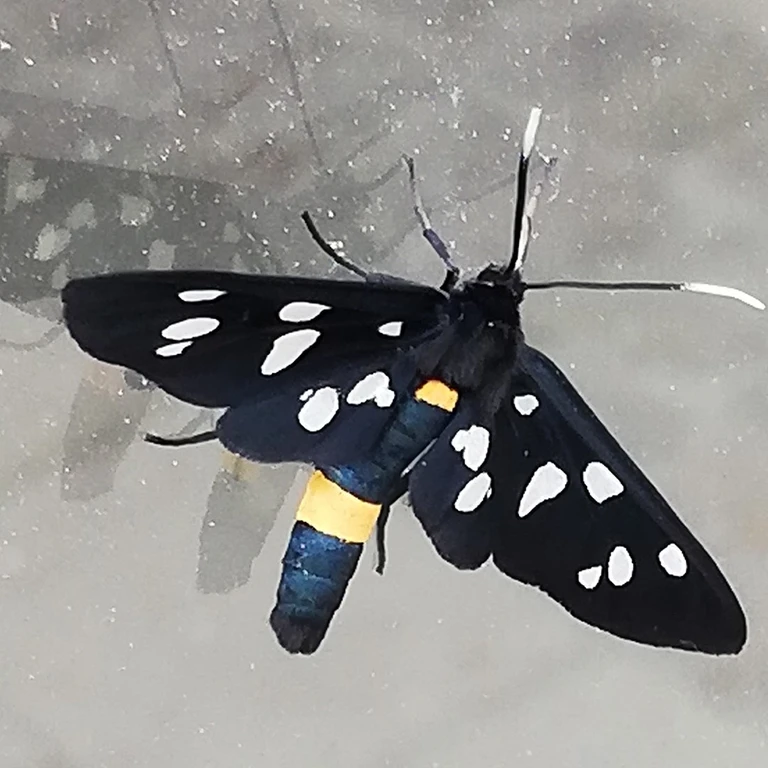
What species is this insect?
Amata phegea
